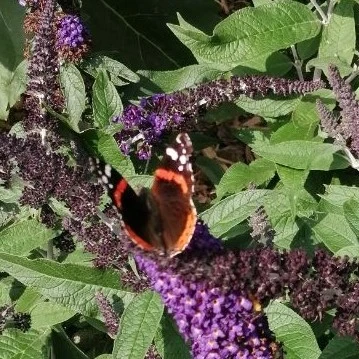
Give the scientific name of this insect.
Vanessa atalanta
